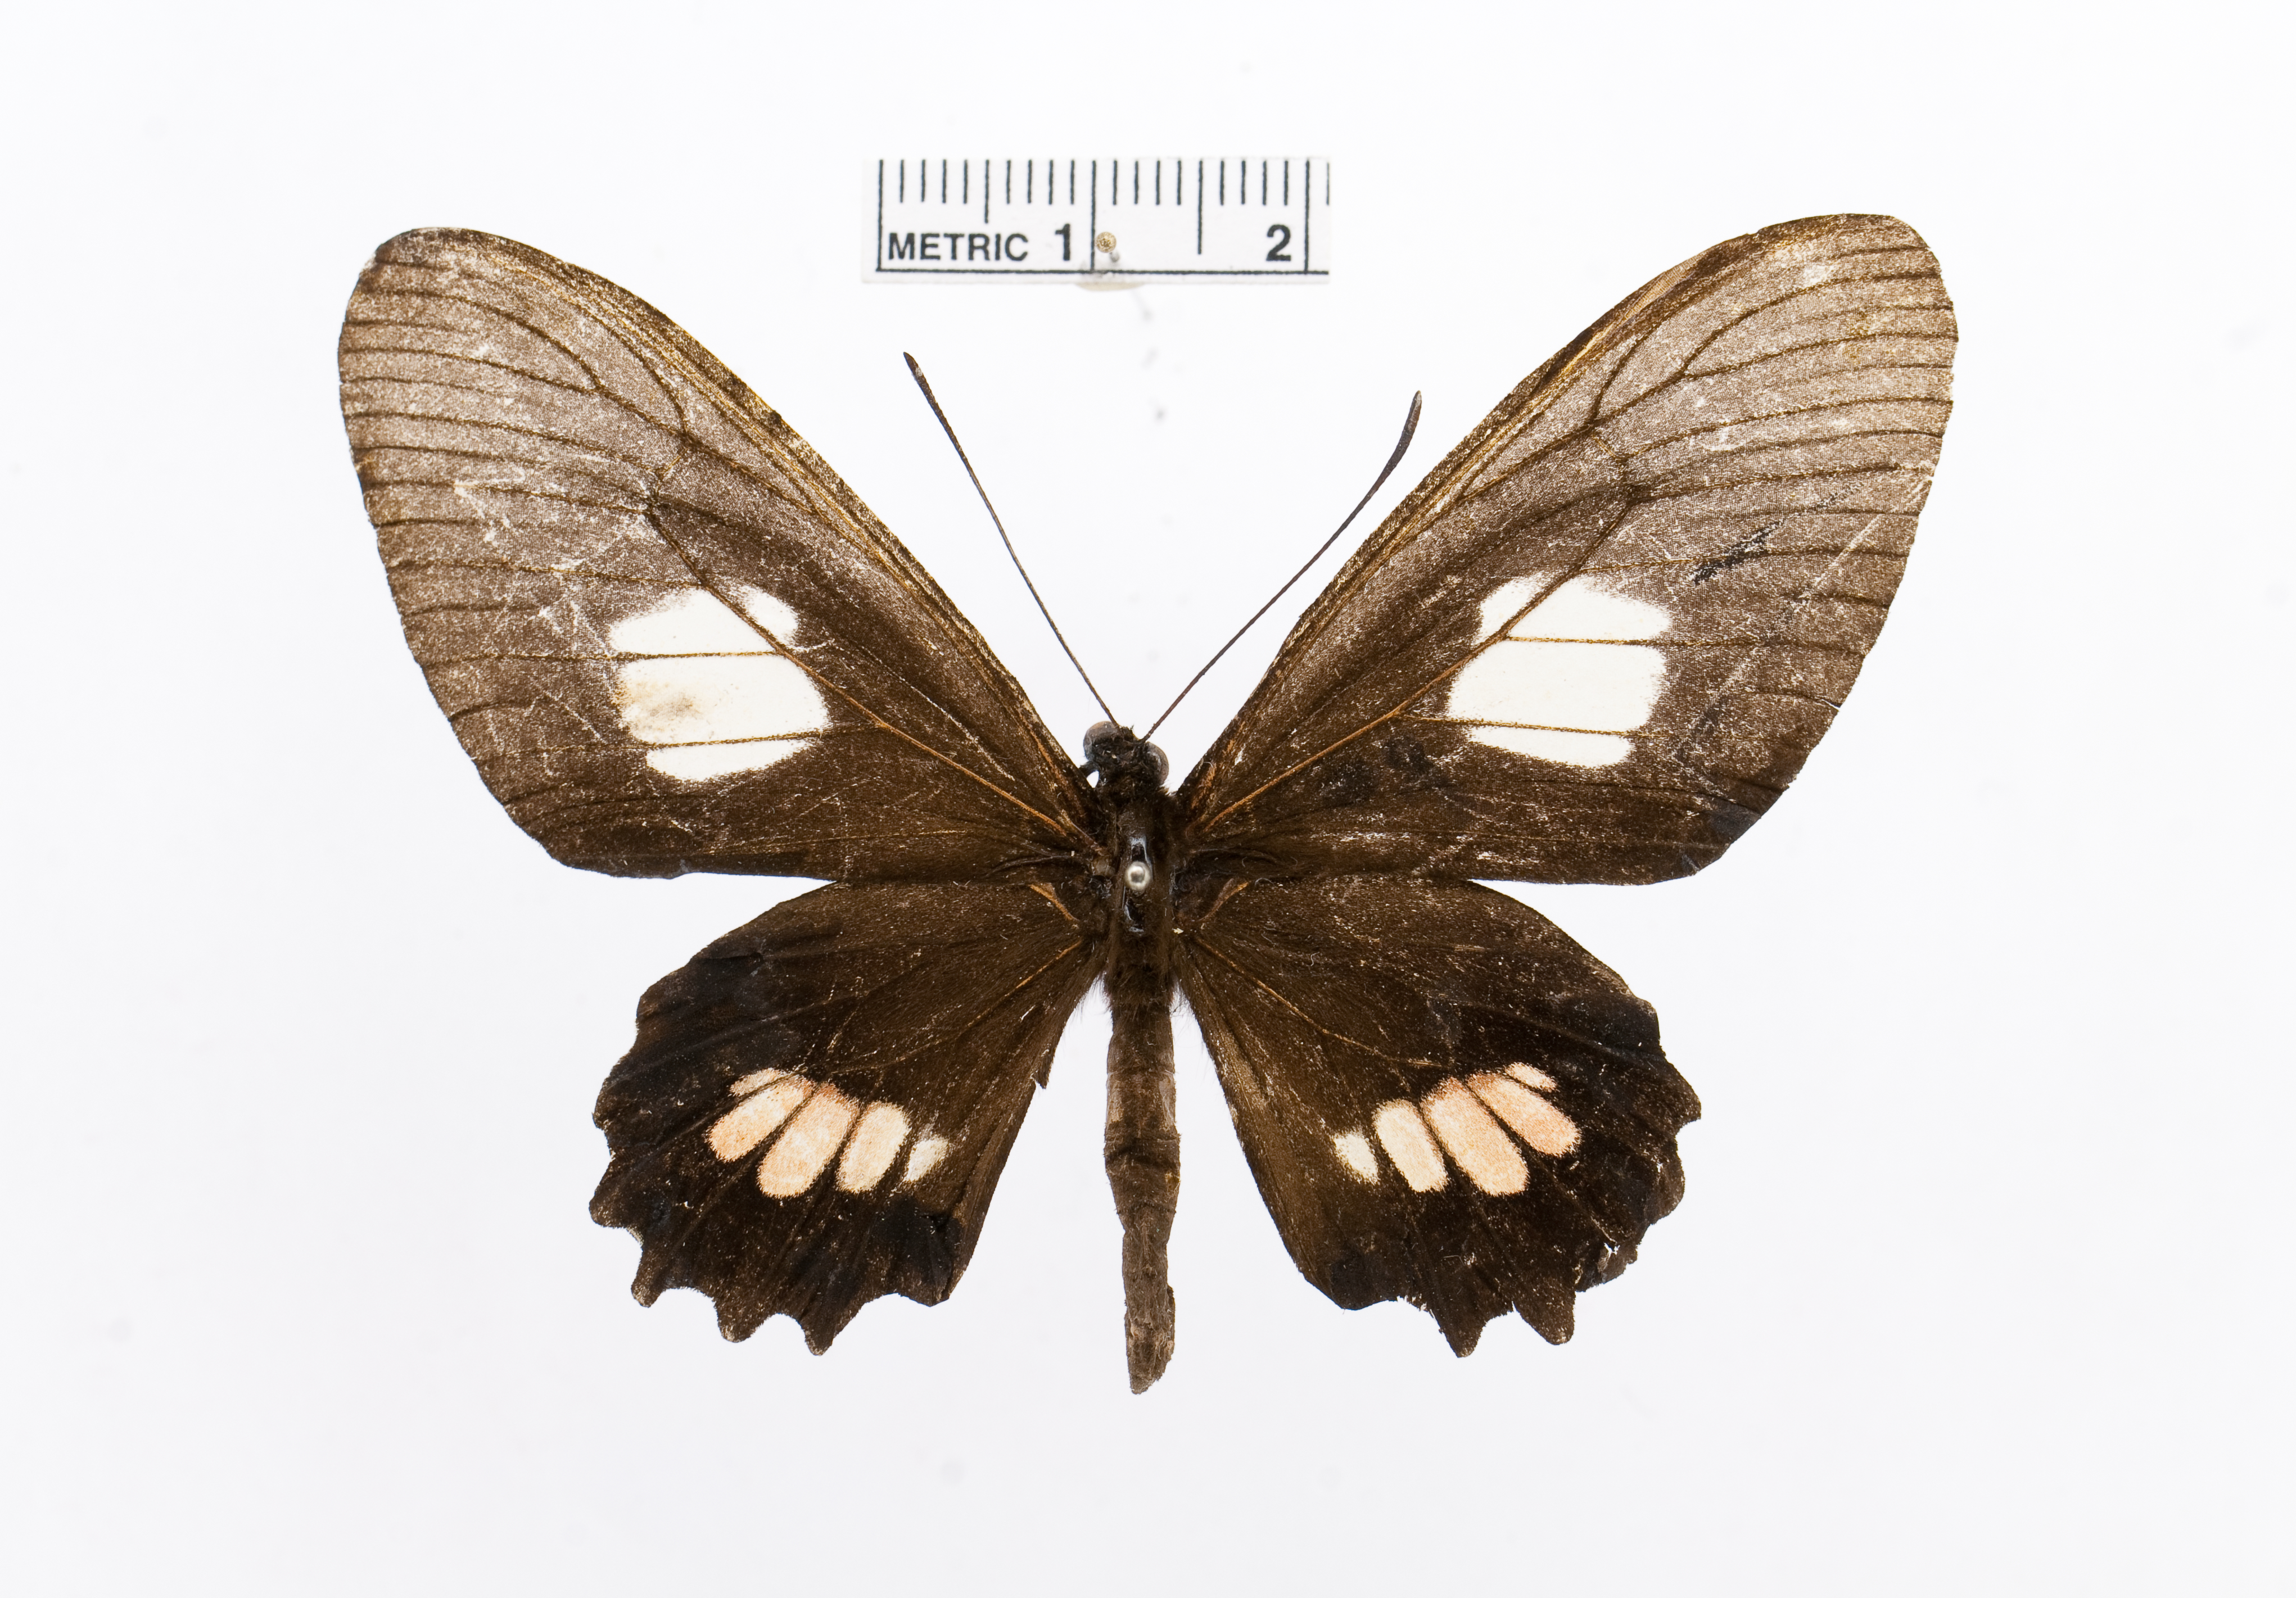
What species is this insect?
Parides proneus
